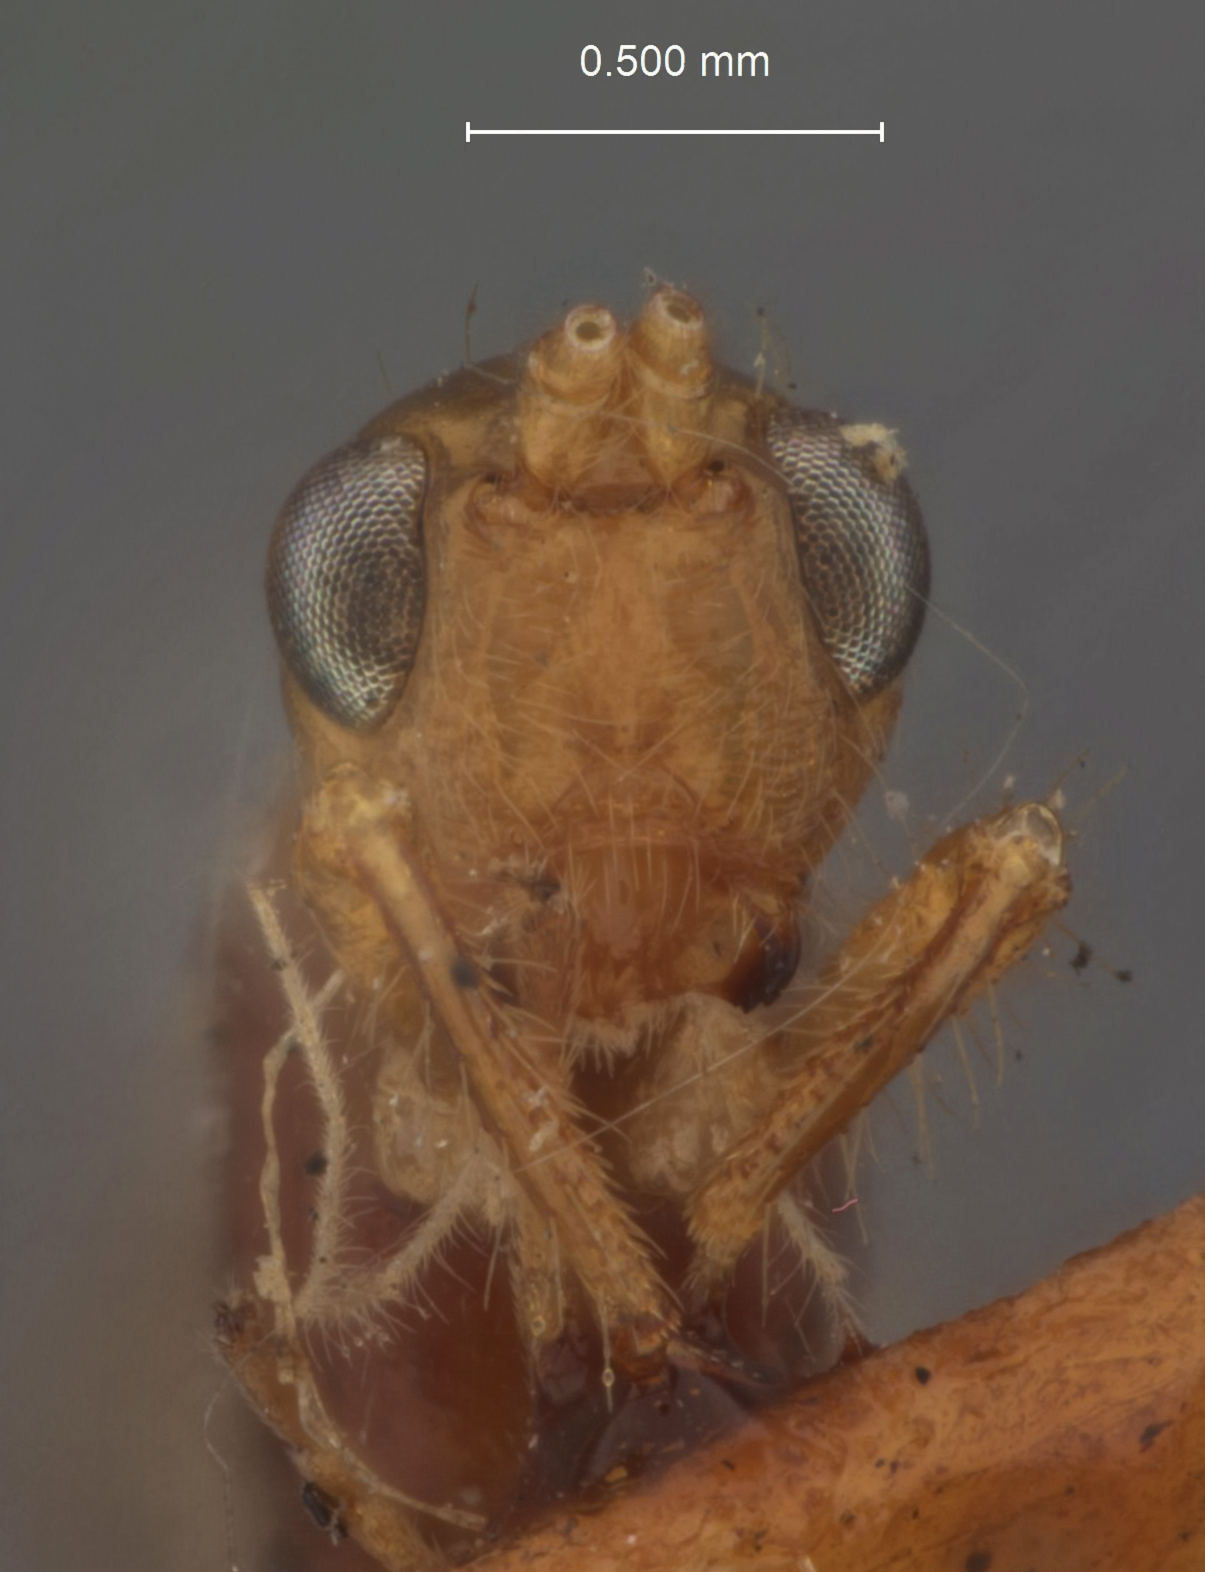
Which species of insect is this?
Spathius erymanthus
